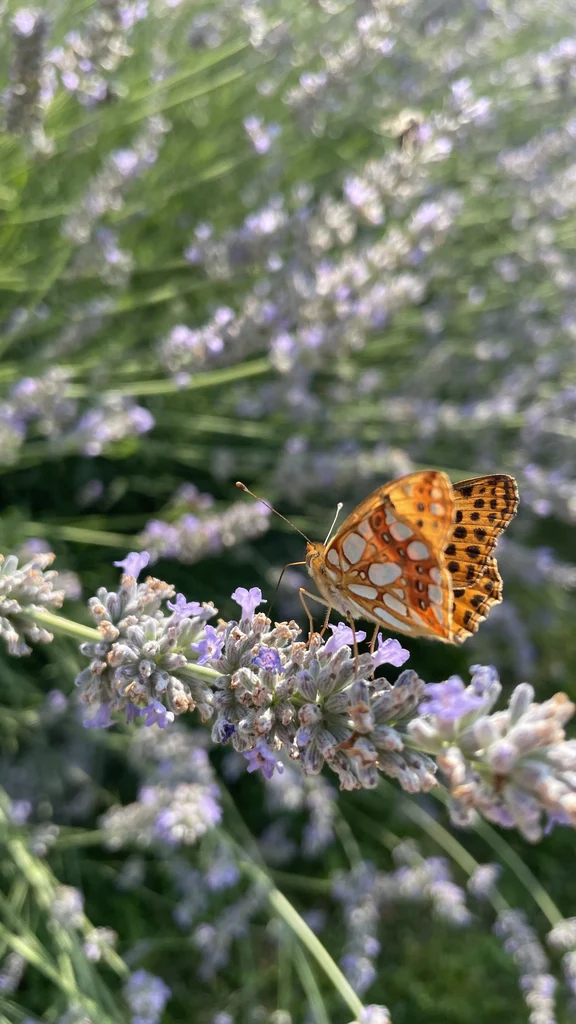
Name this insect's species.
Issoria lathonia
